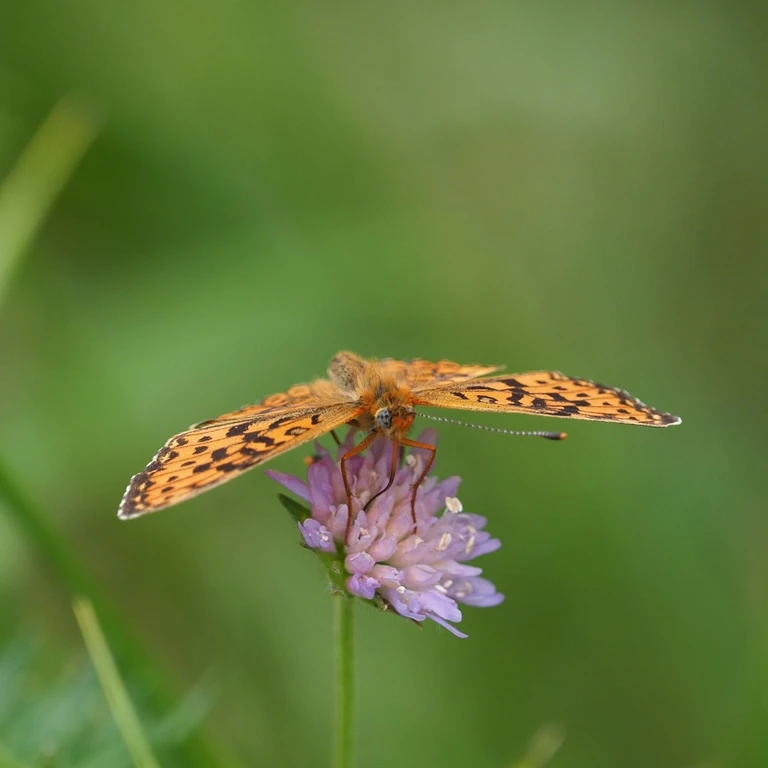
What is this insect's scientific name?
Boloria euphrosyne (also Clossiana euphrosyne)
